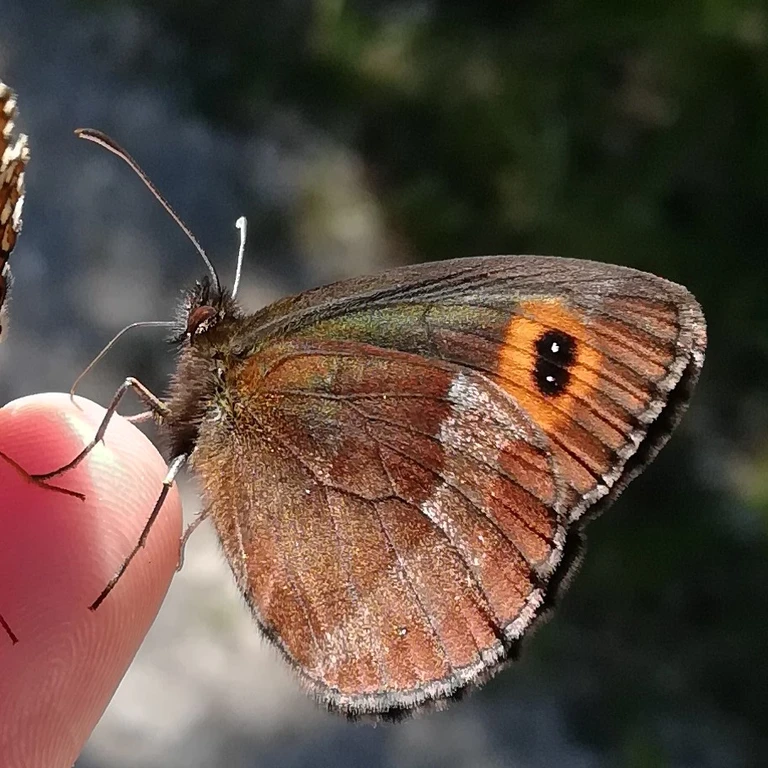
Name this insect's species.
Erebia aethiops
